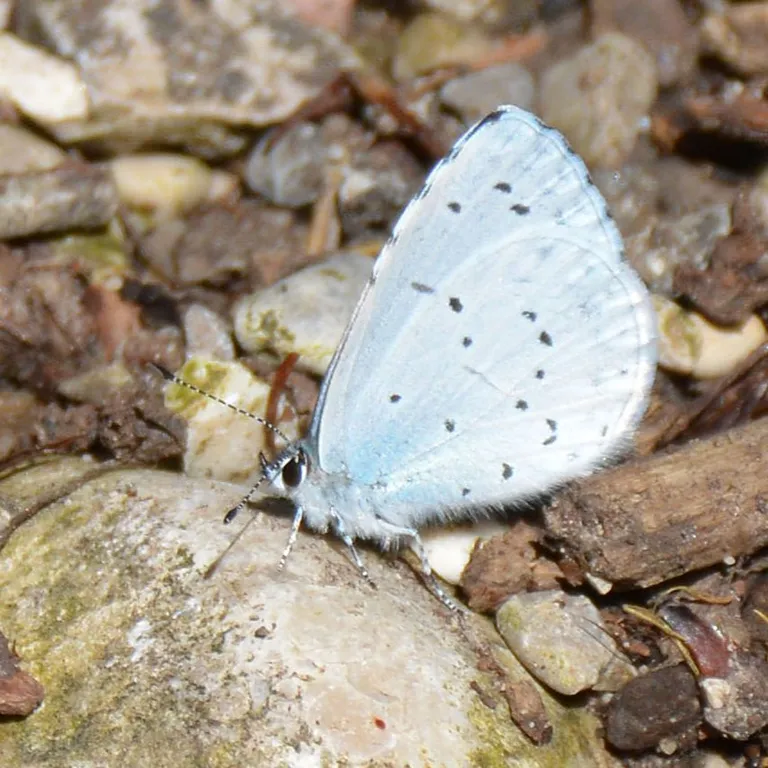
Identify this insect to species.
Celastrina argiolus
